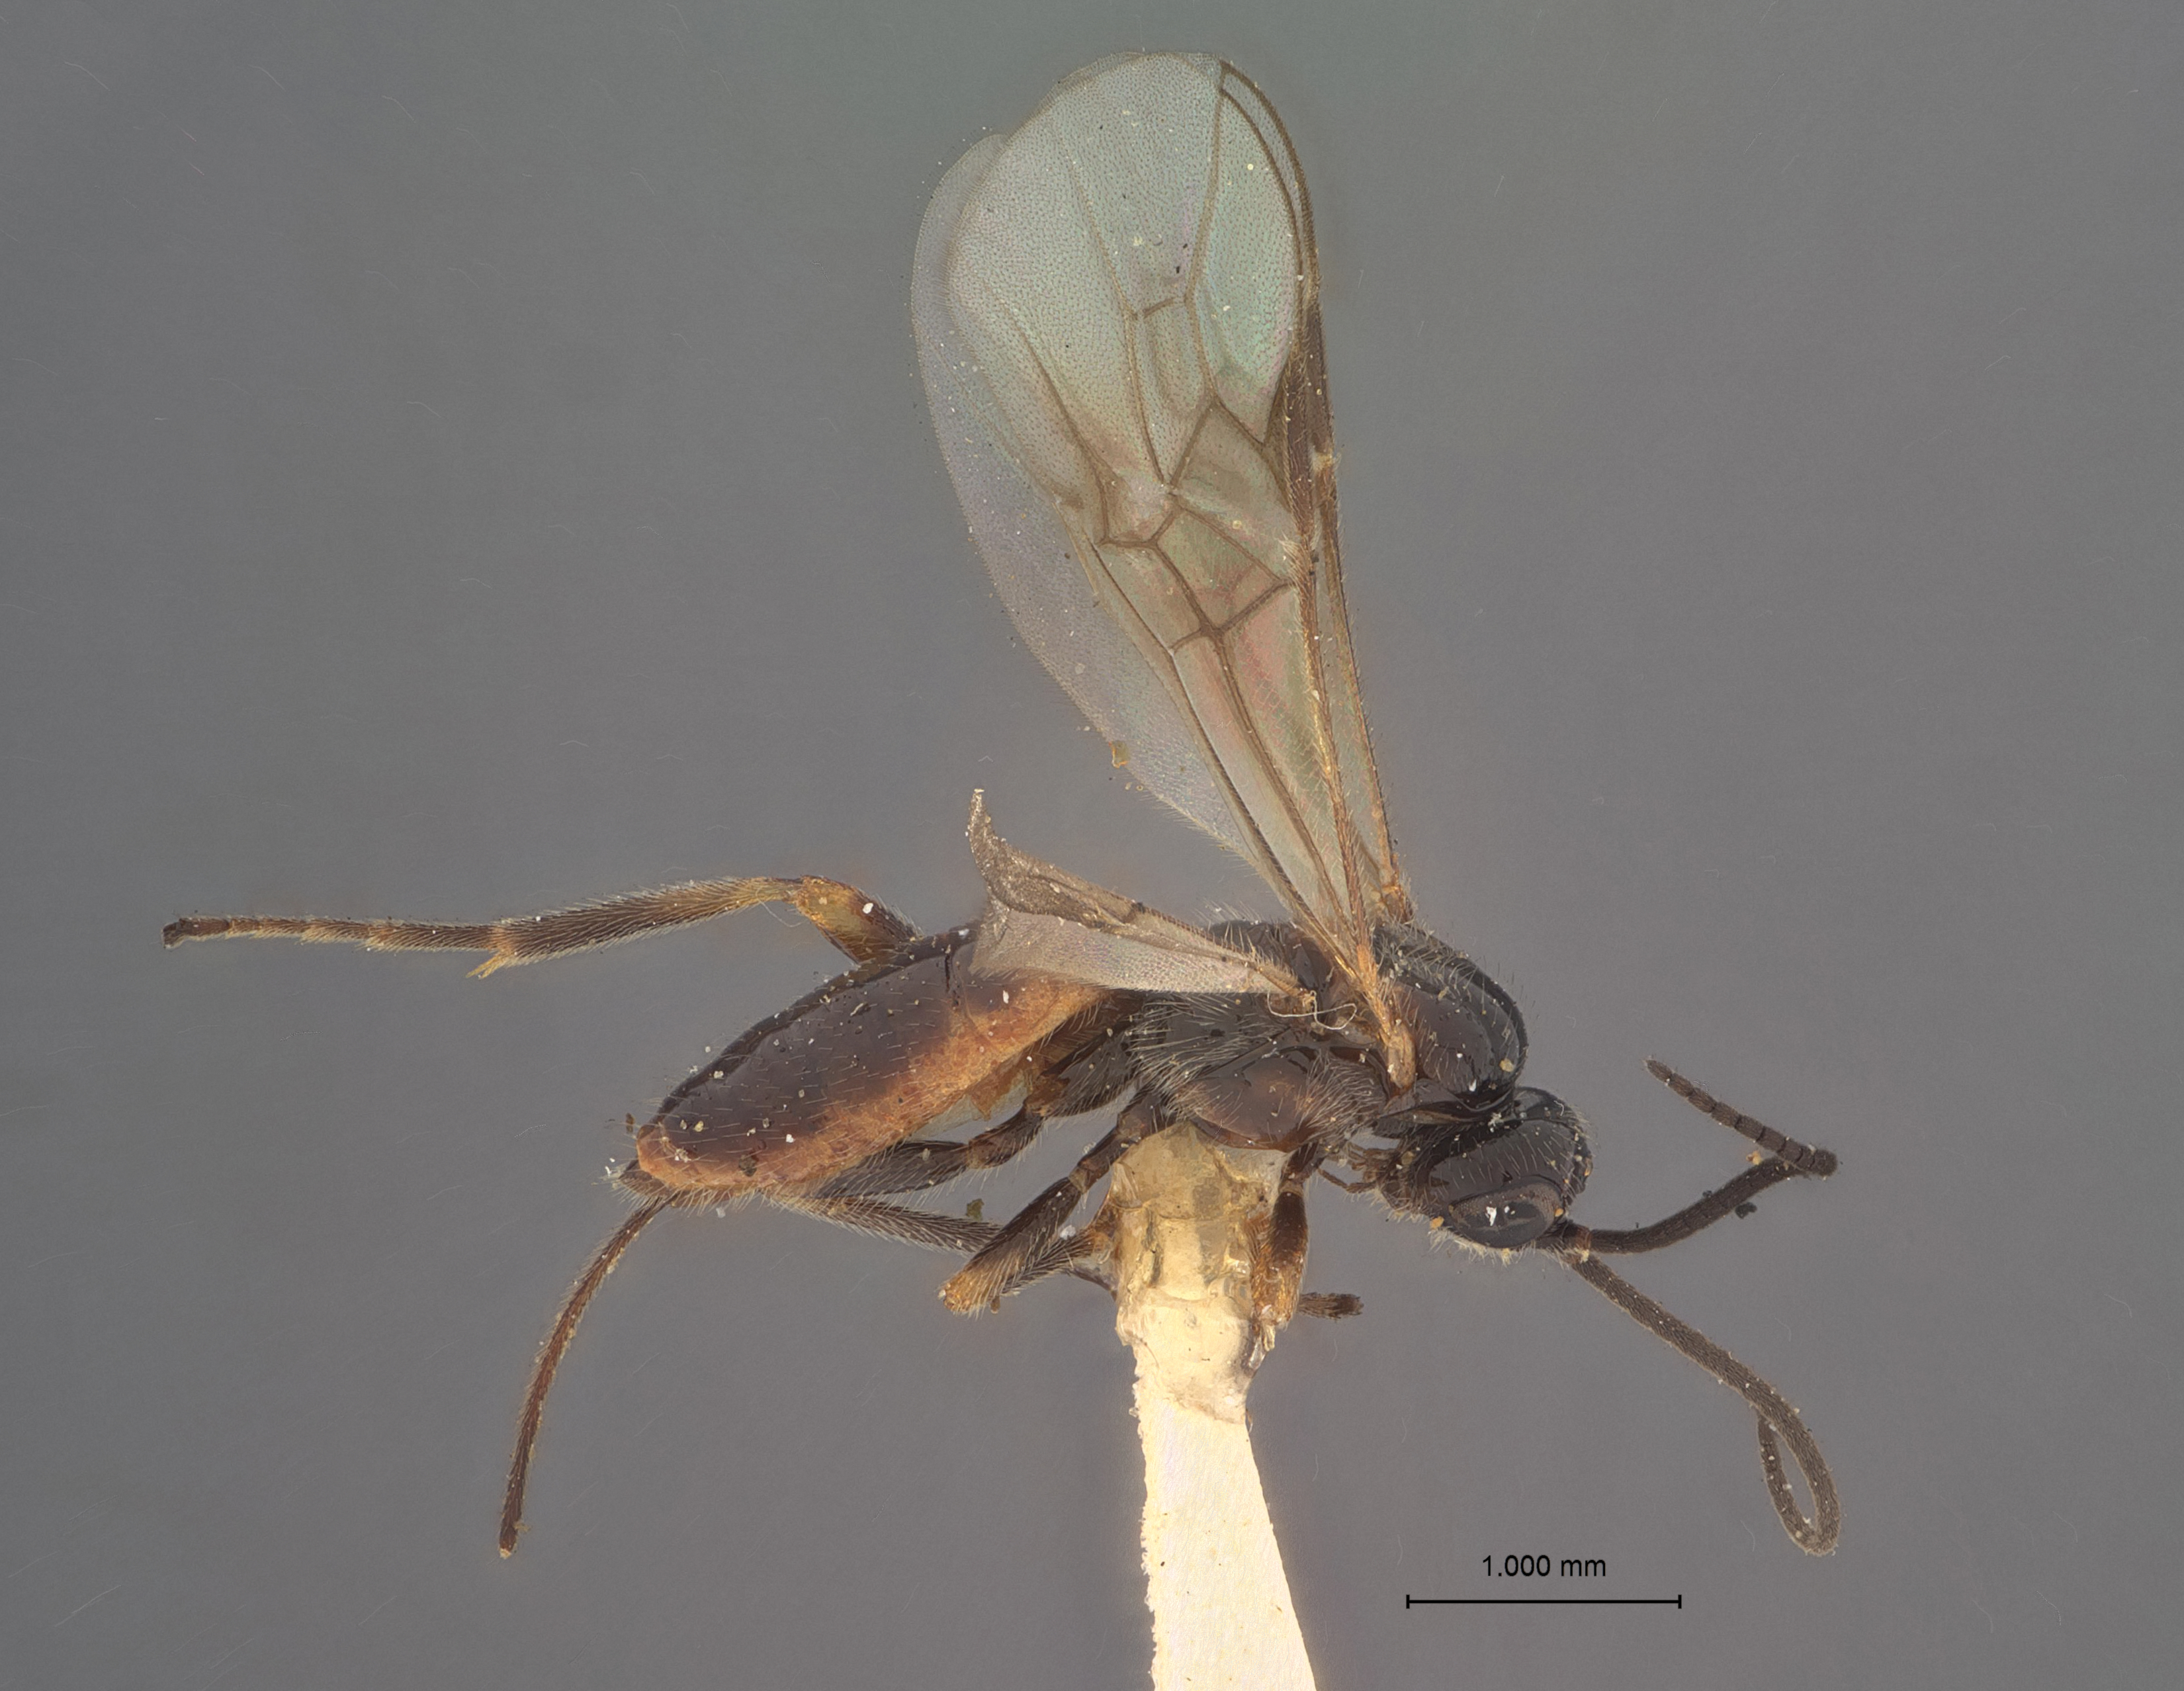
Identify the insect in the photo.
Microbracon tychii
